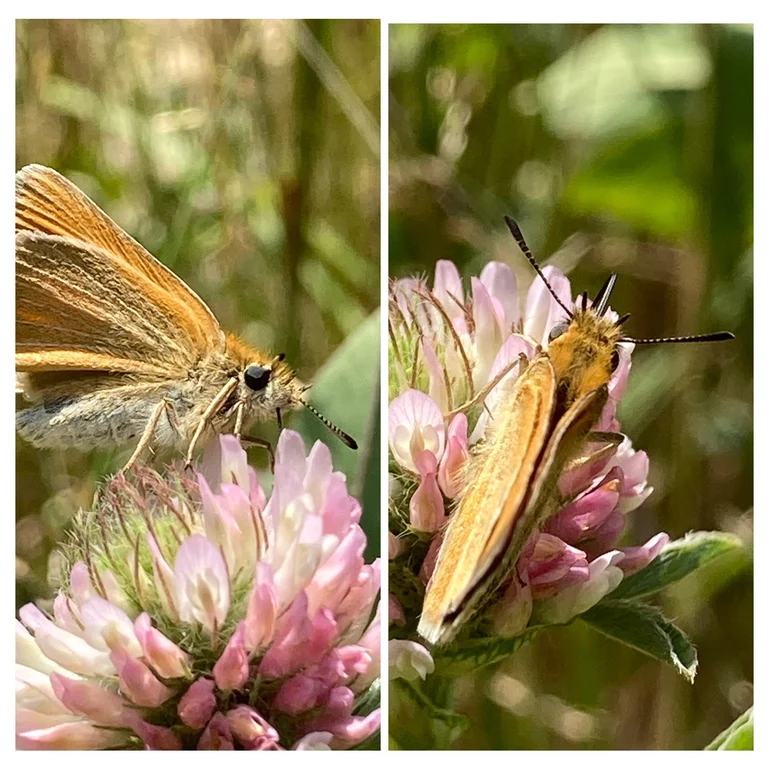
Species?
Thymelicus lineola
